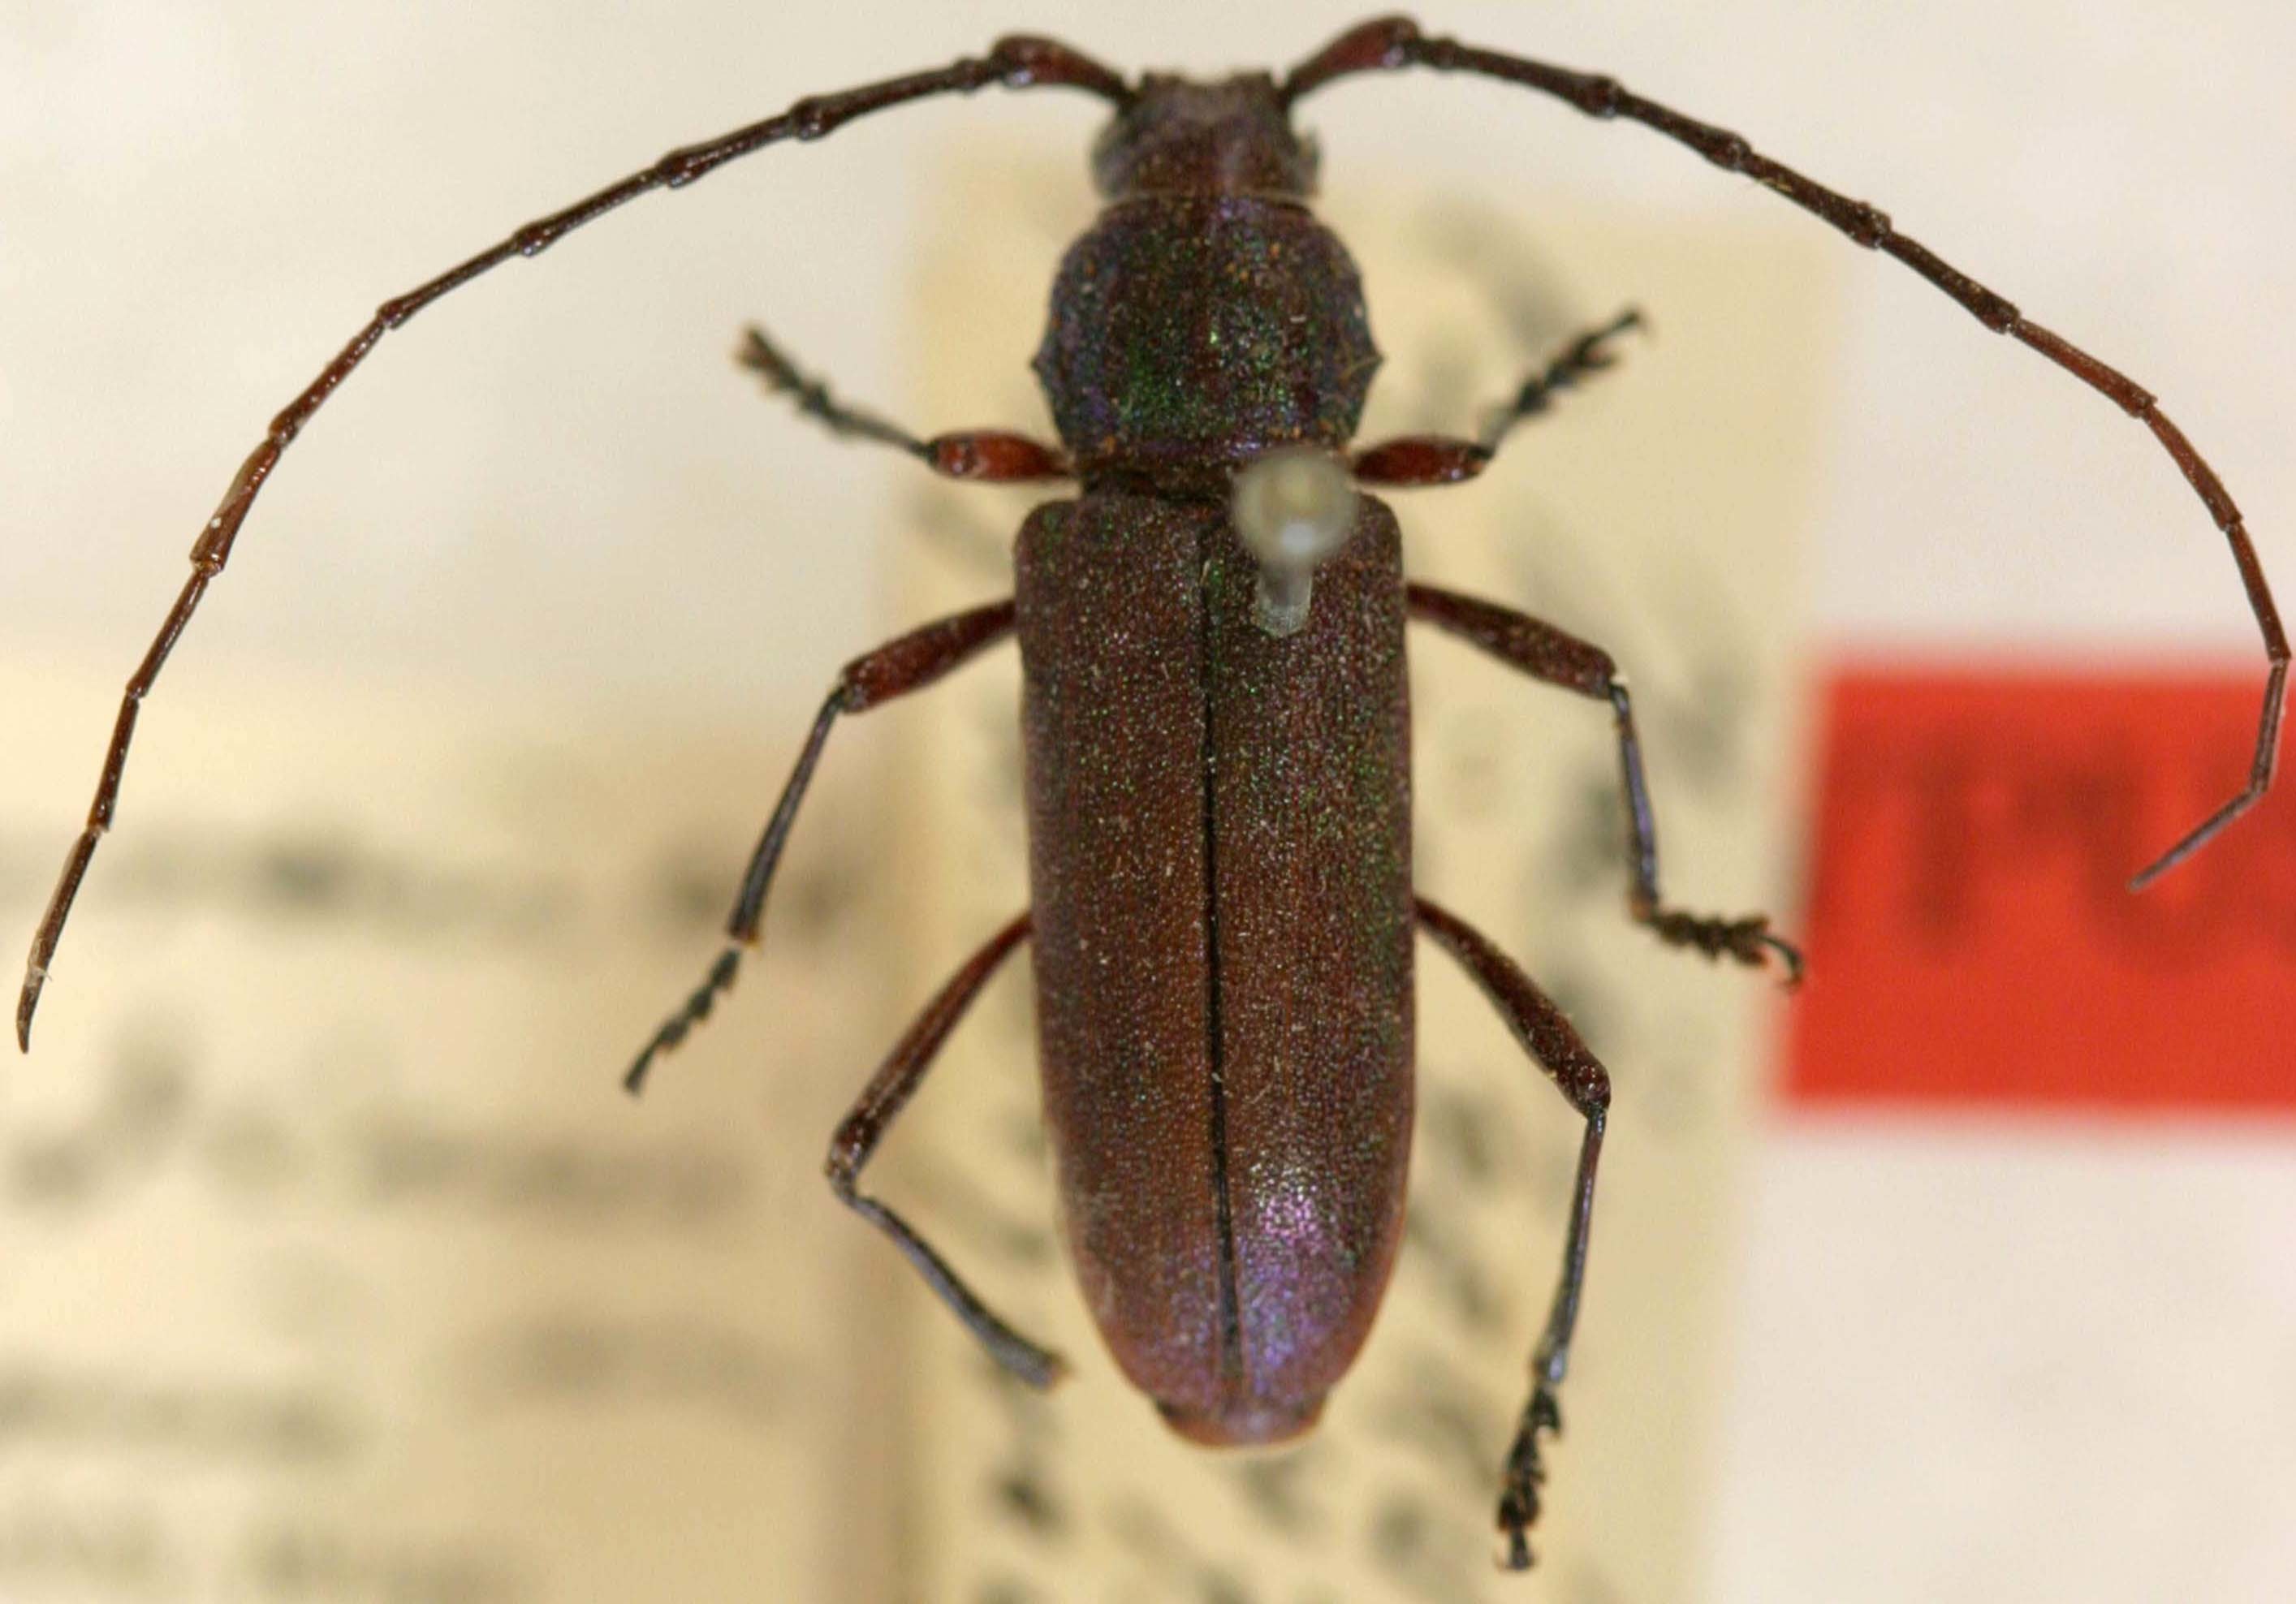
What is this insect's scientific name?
Weyrauchia viridimicans
